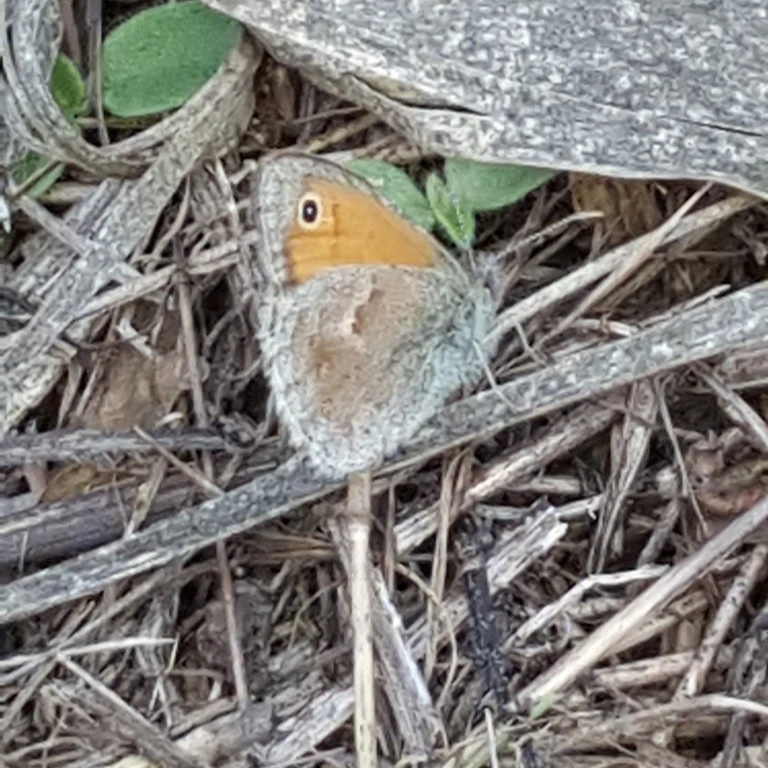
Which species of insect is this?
Coenonympha pamphilus
